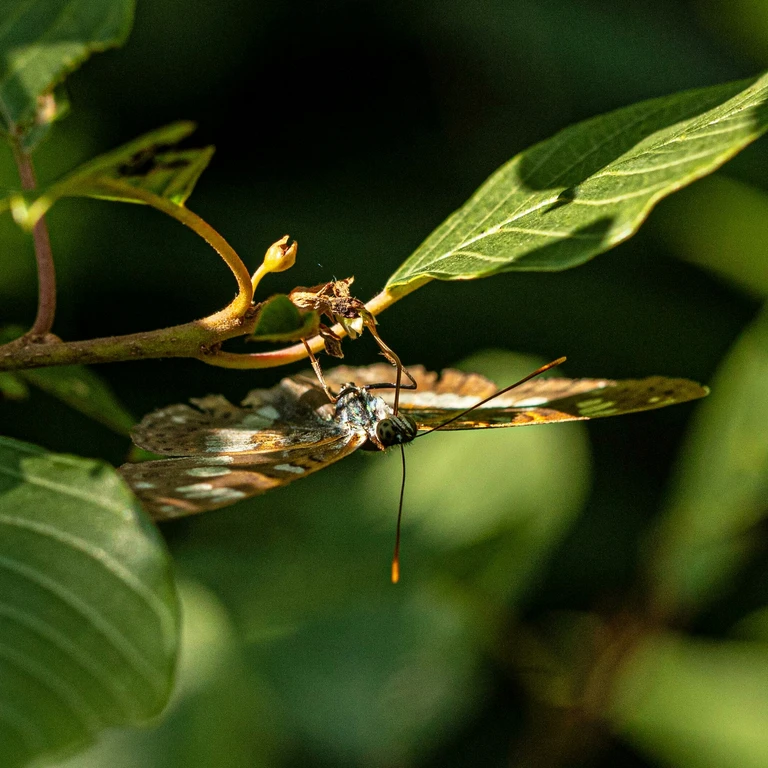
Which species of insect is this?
Limenitis camilla (also Ladoga camilla)
